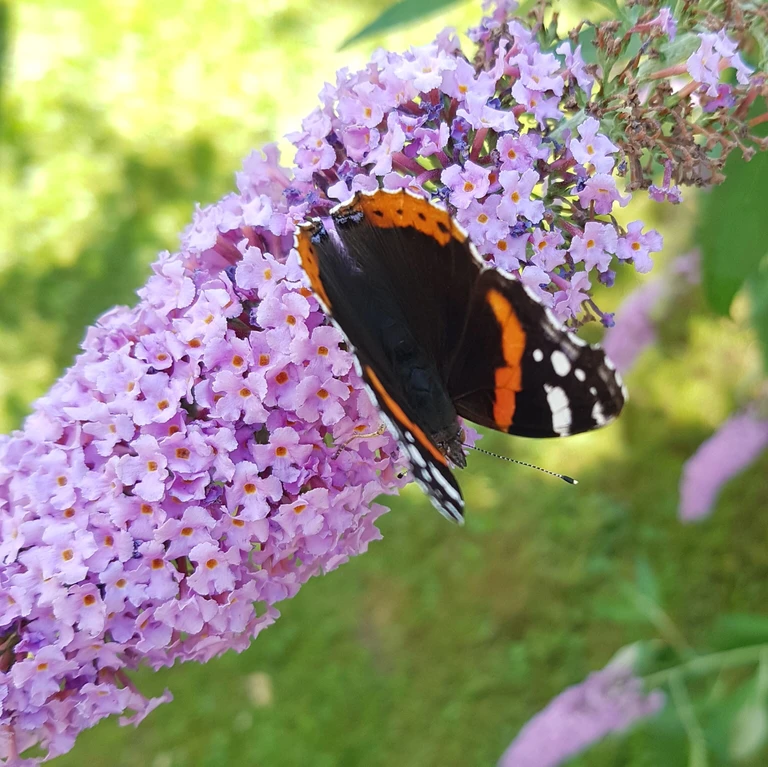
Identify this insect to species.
Vanessa atalanta
